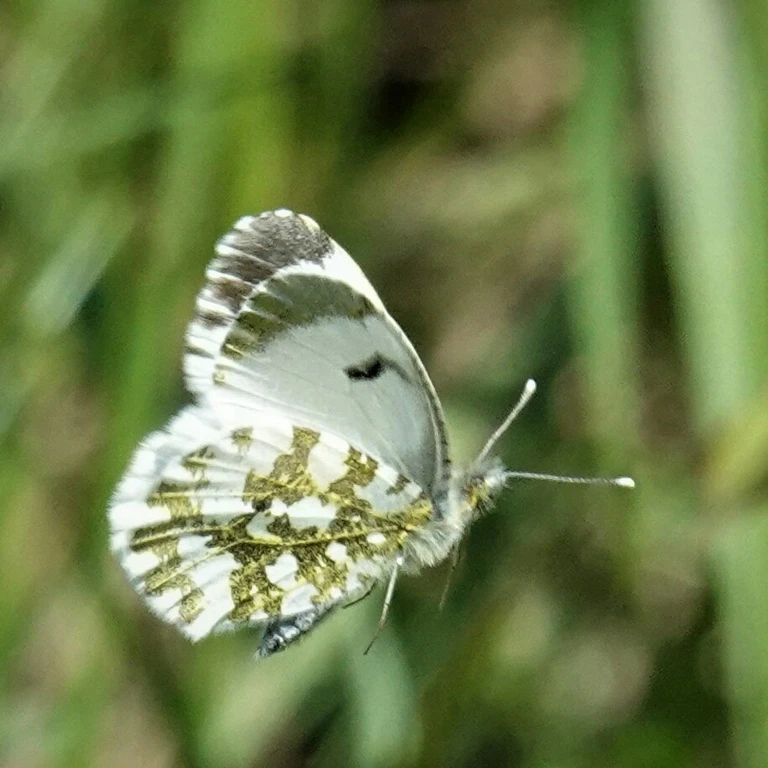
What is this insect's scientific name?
Anthocharis cardamines
